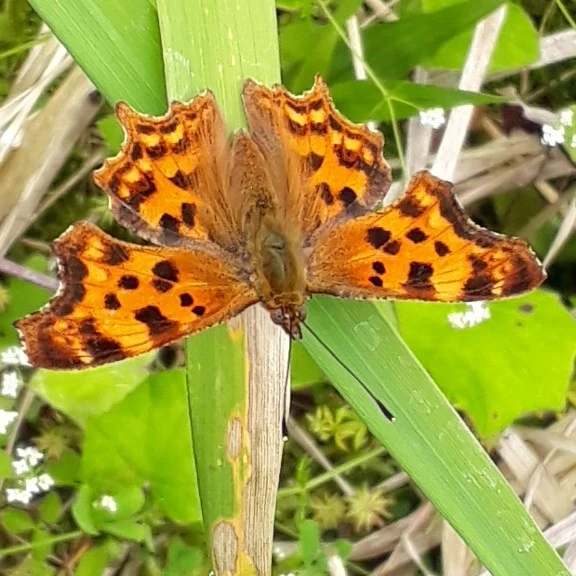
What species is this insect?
Polygonia c-album
